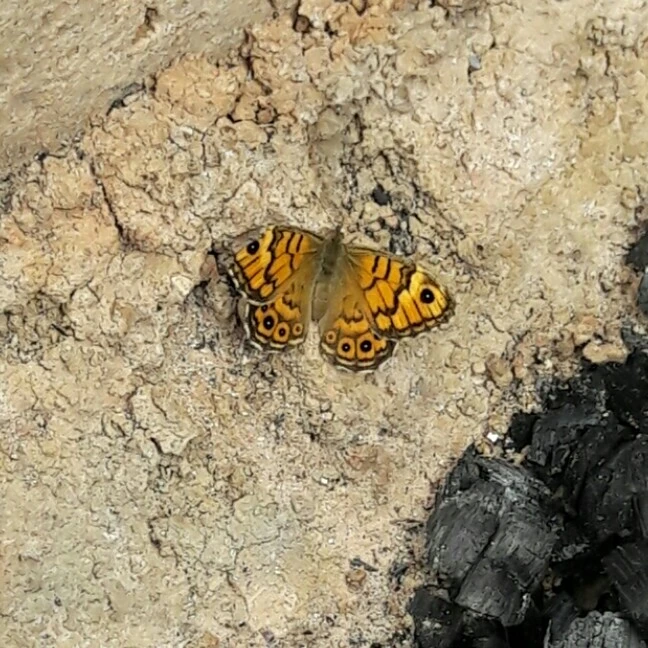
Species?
Lasiommata megera (also Pararge megera)
